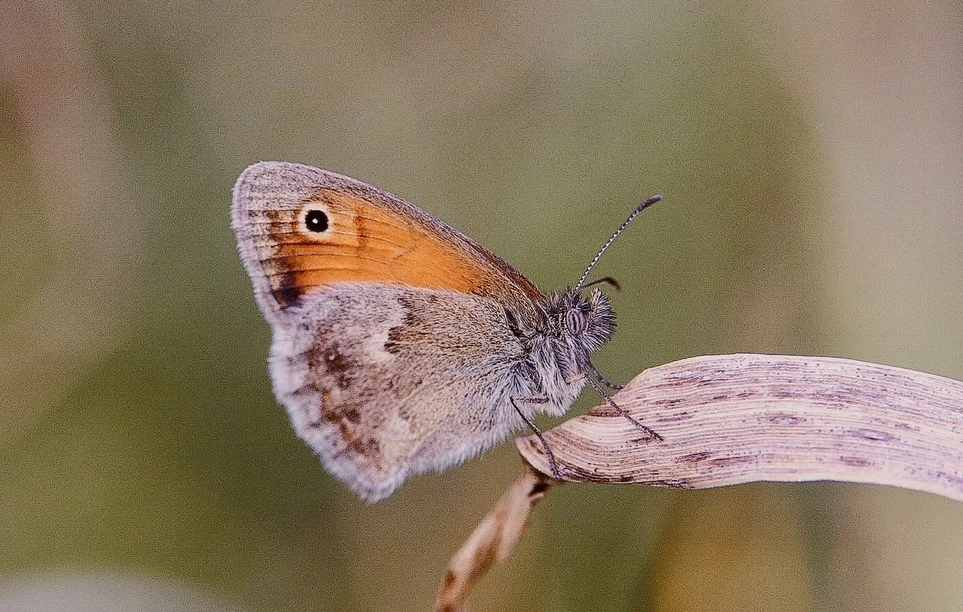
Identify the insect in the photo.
Coenonympha pamphilus
